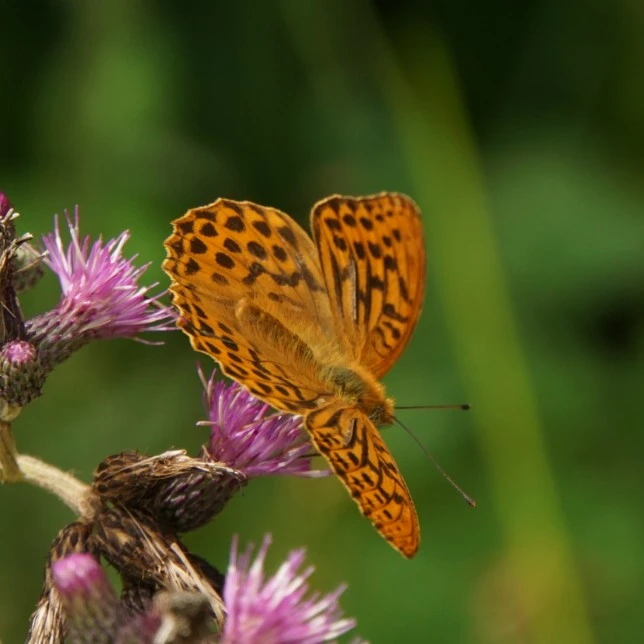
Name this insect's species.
Argynnis paphia
